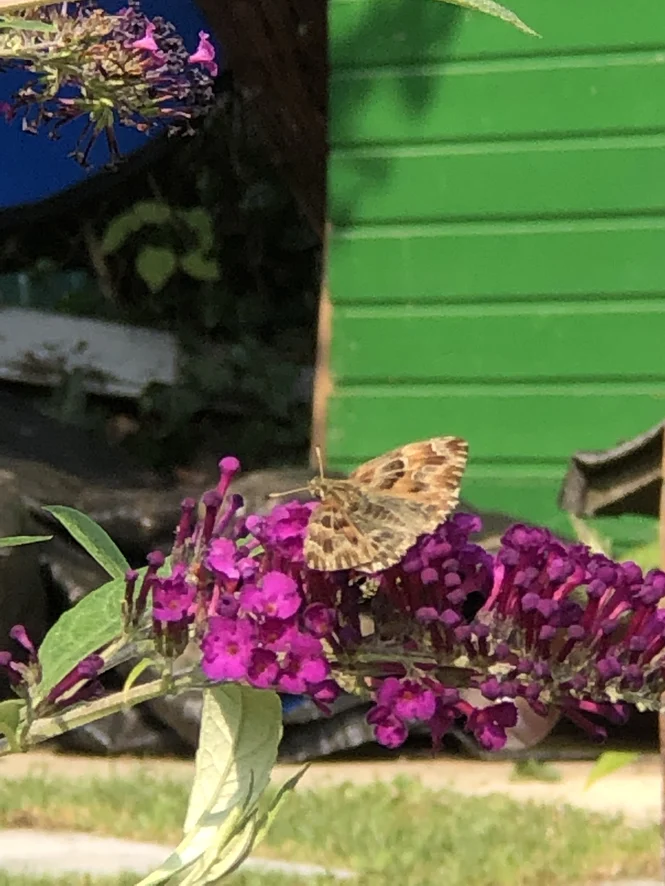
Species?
Carcharodus alceae
